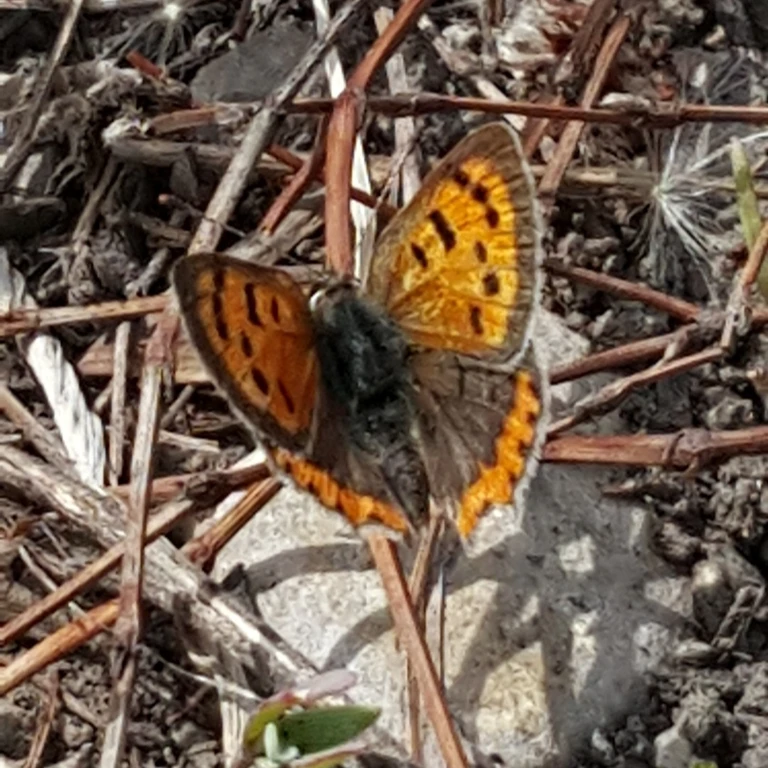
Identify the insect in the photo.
Lycaena phlaeas
